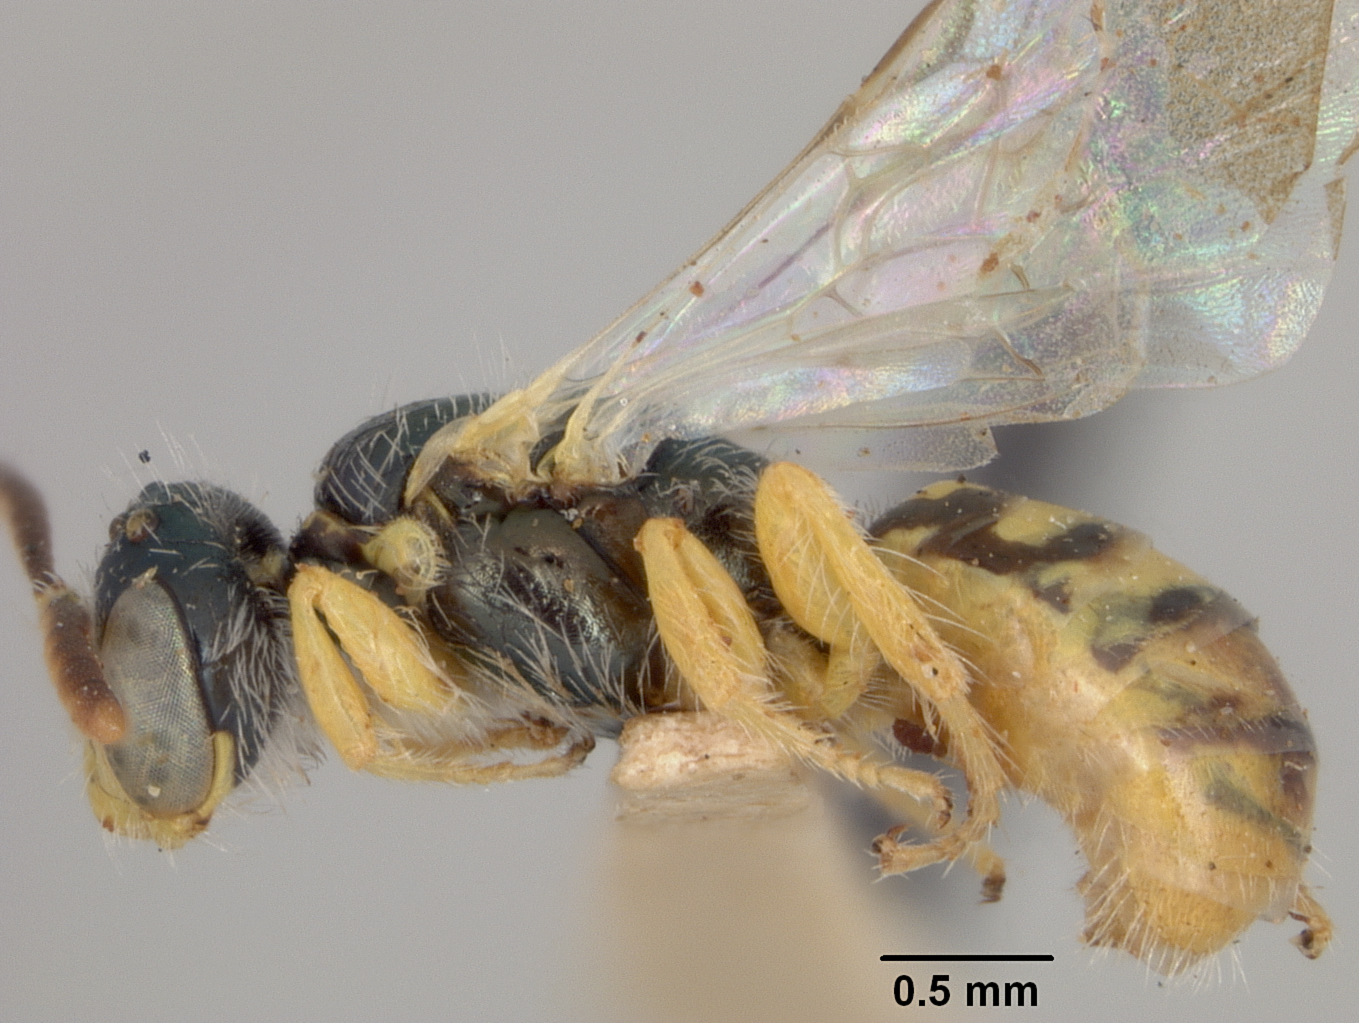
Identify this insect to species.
Perdita flavipes
